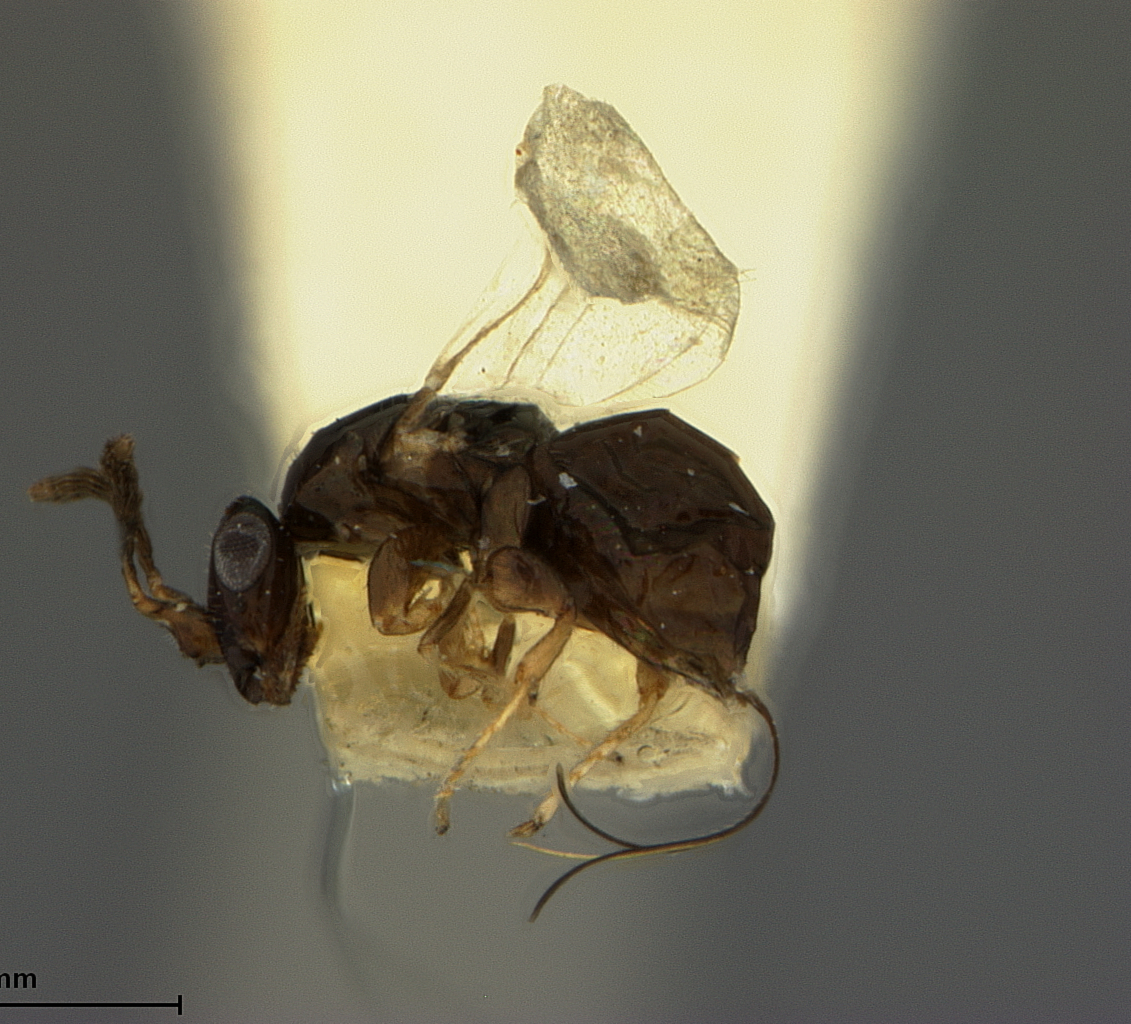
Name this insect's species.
Eisenia mexicana
